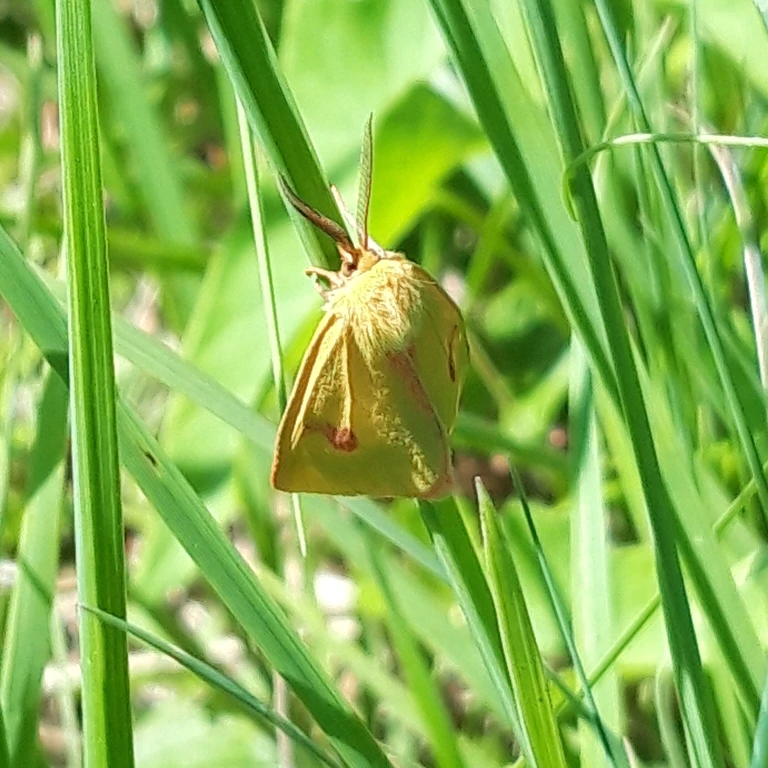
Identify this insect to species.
Diacrisia sannio
